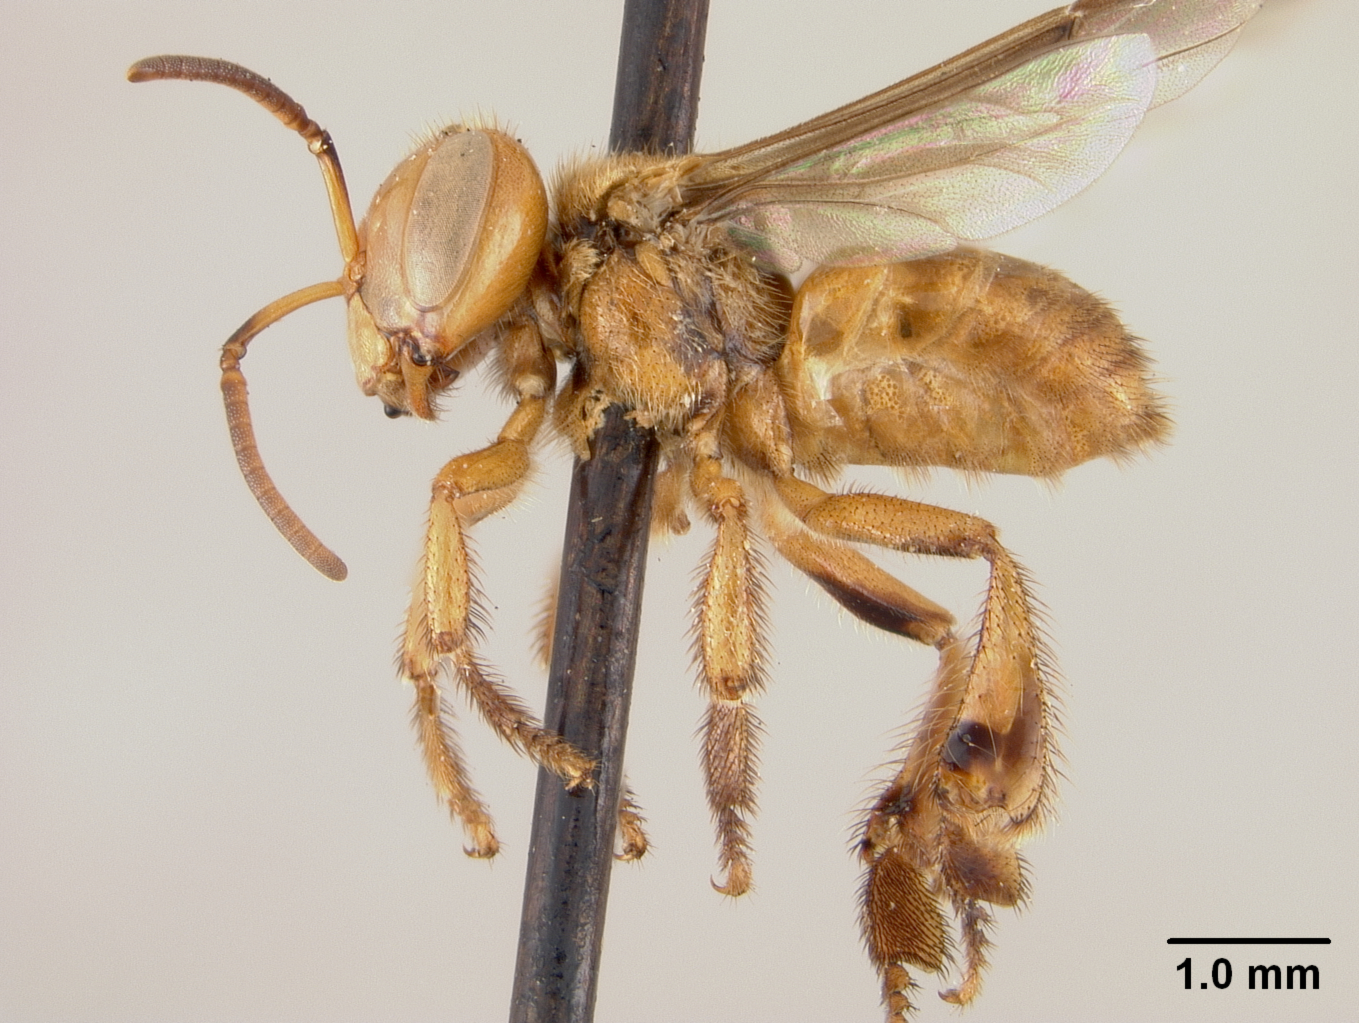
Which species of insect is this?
Trigona tataira
